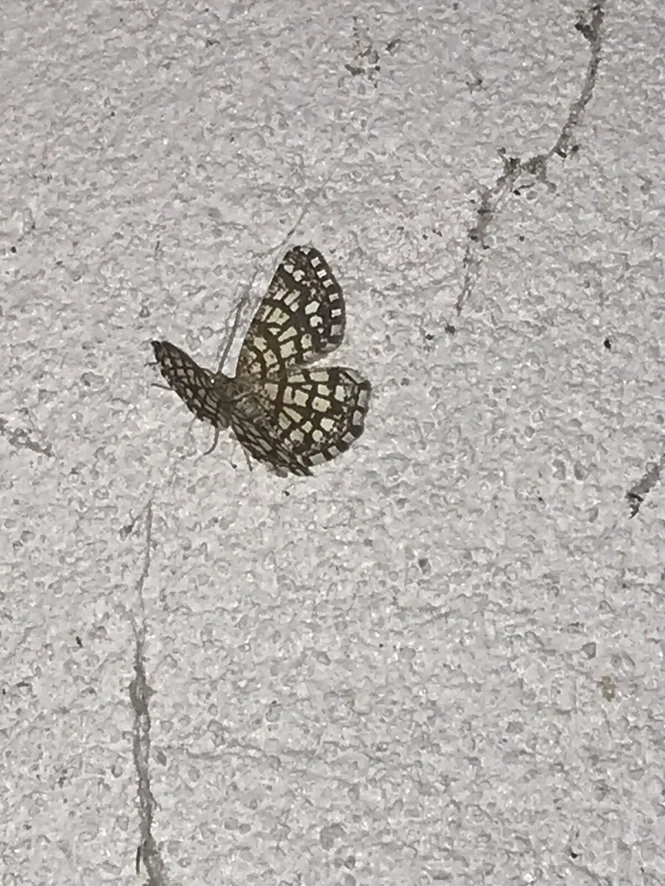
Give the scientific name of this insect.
Chiasmia clathrata
